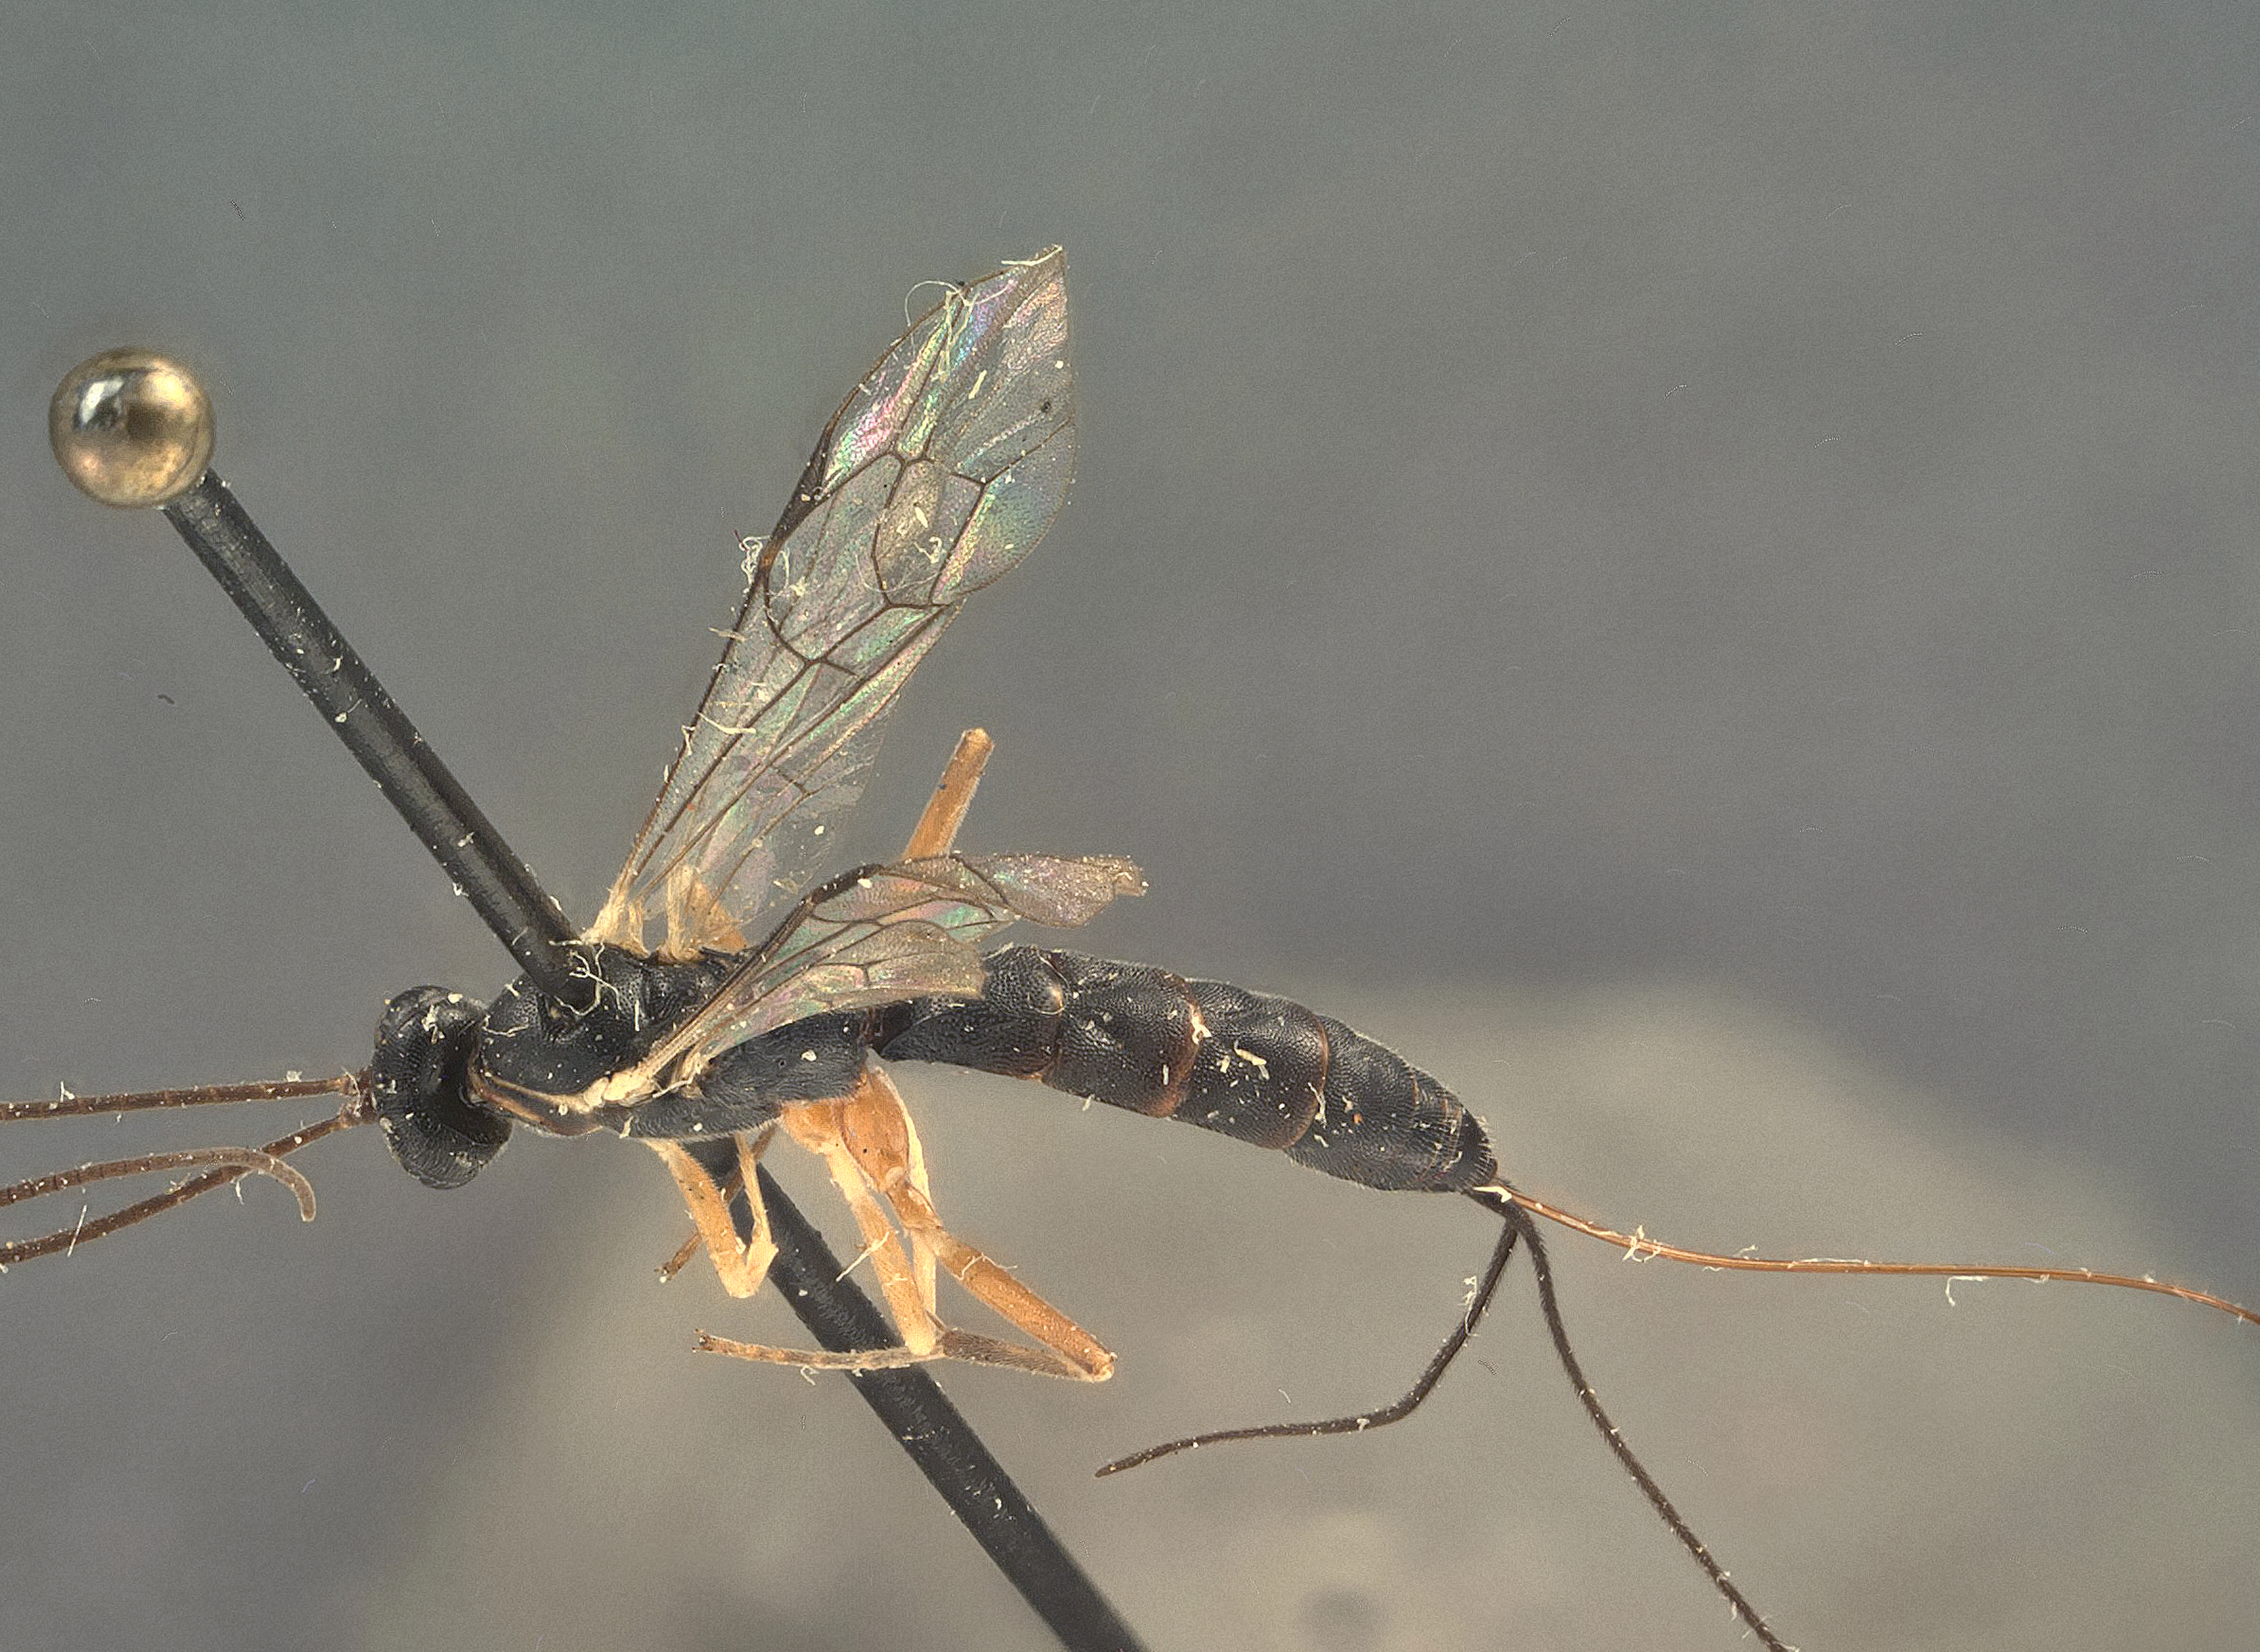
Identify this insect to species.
Glypta amoena
